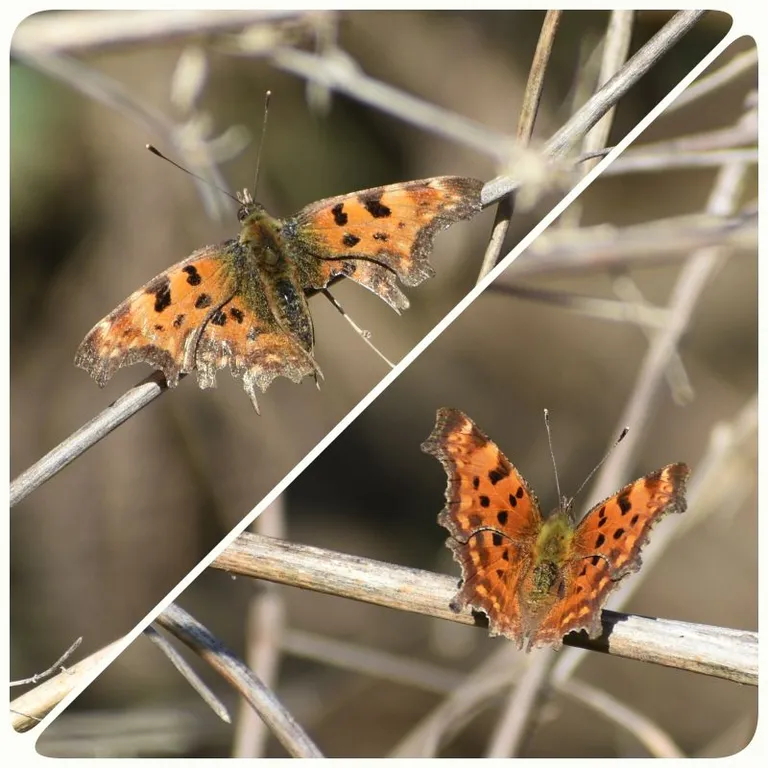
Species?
Polygonia c-album
